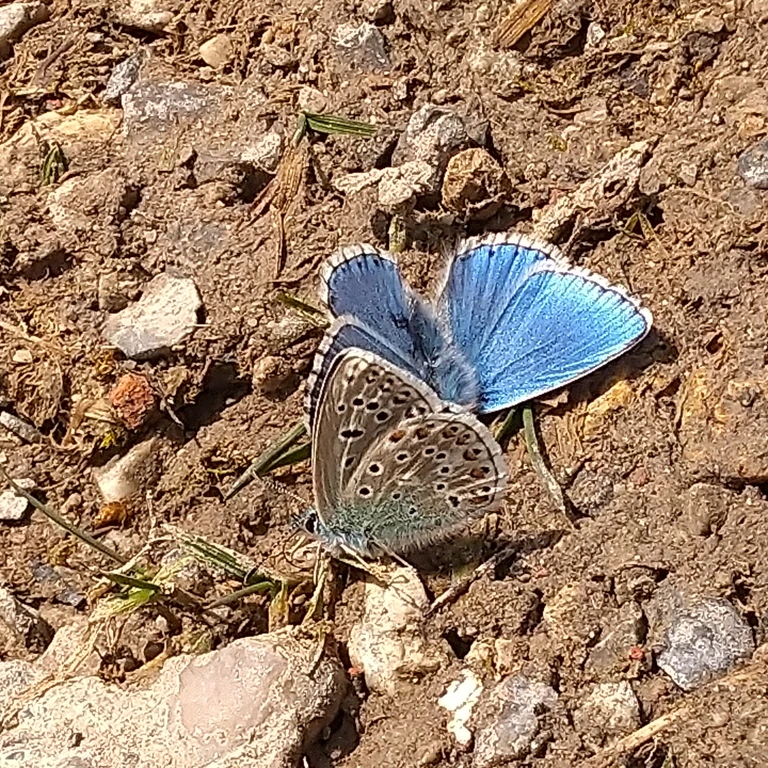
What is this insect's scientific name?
Lysandra bellargus
